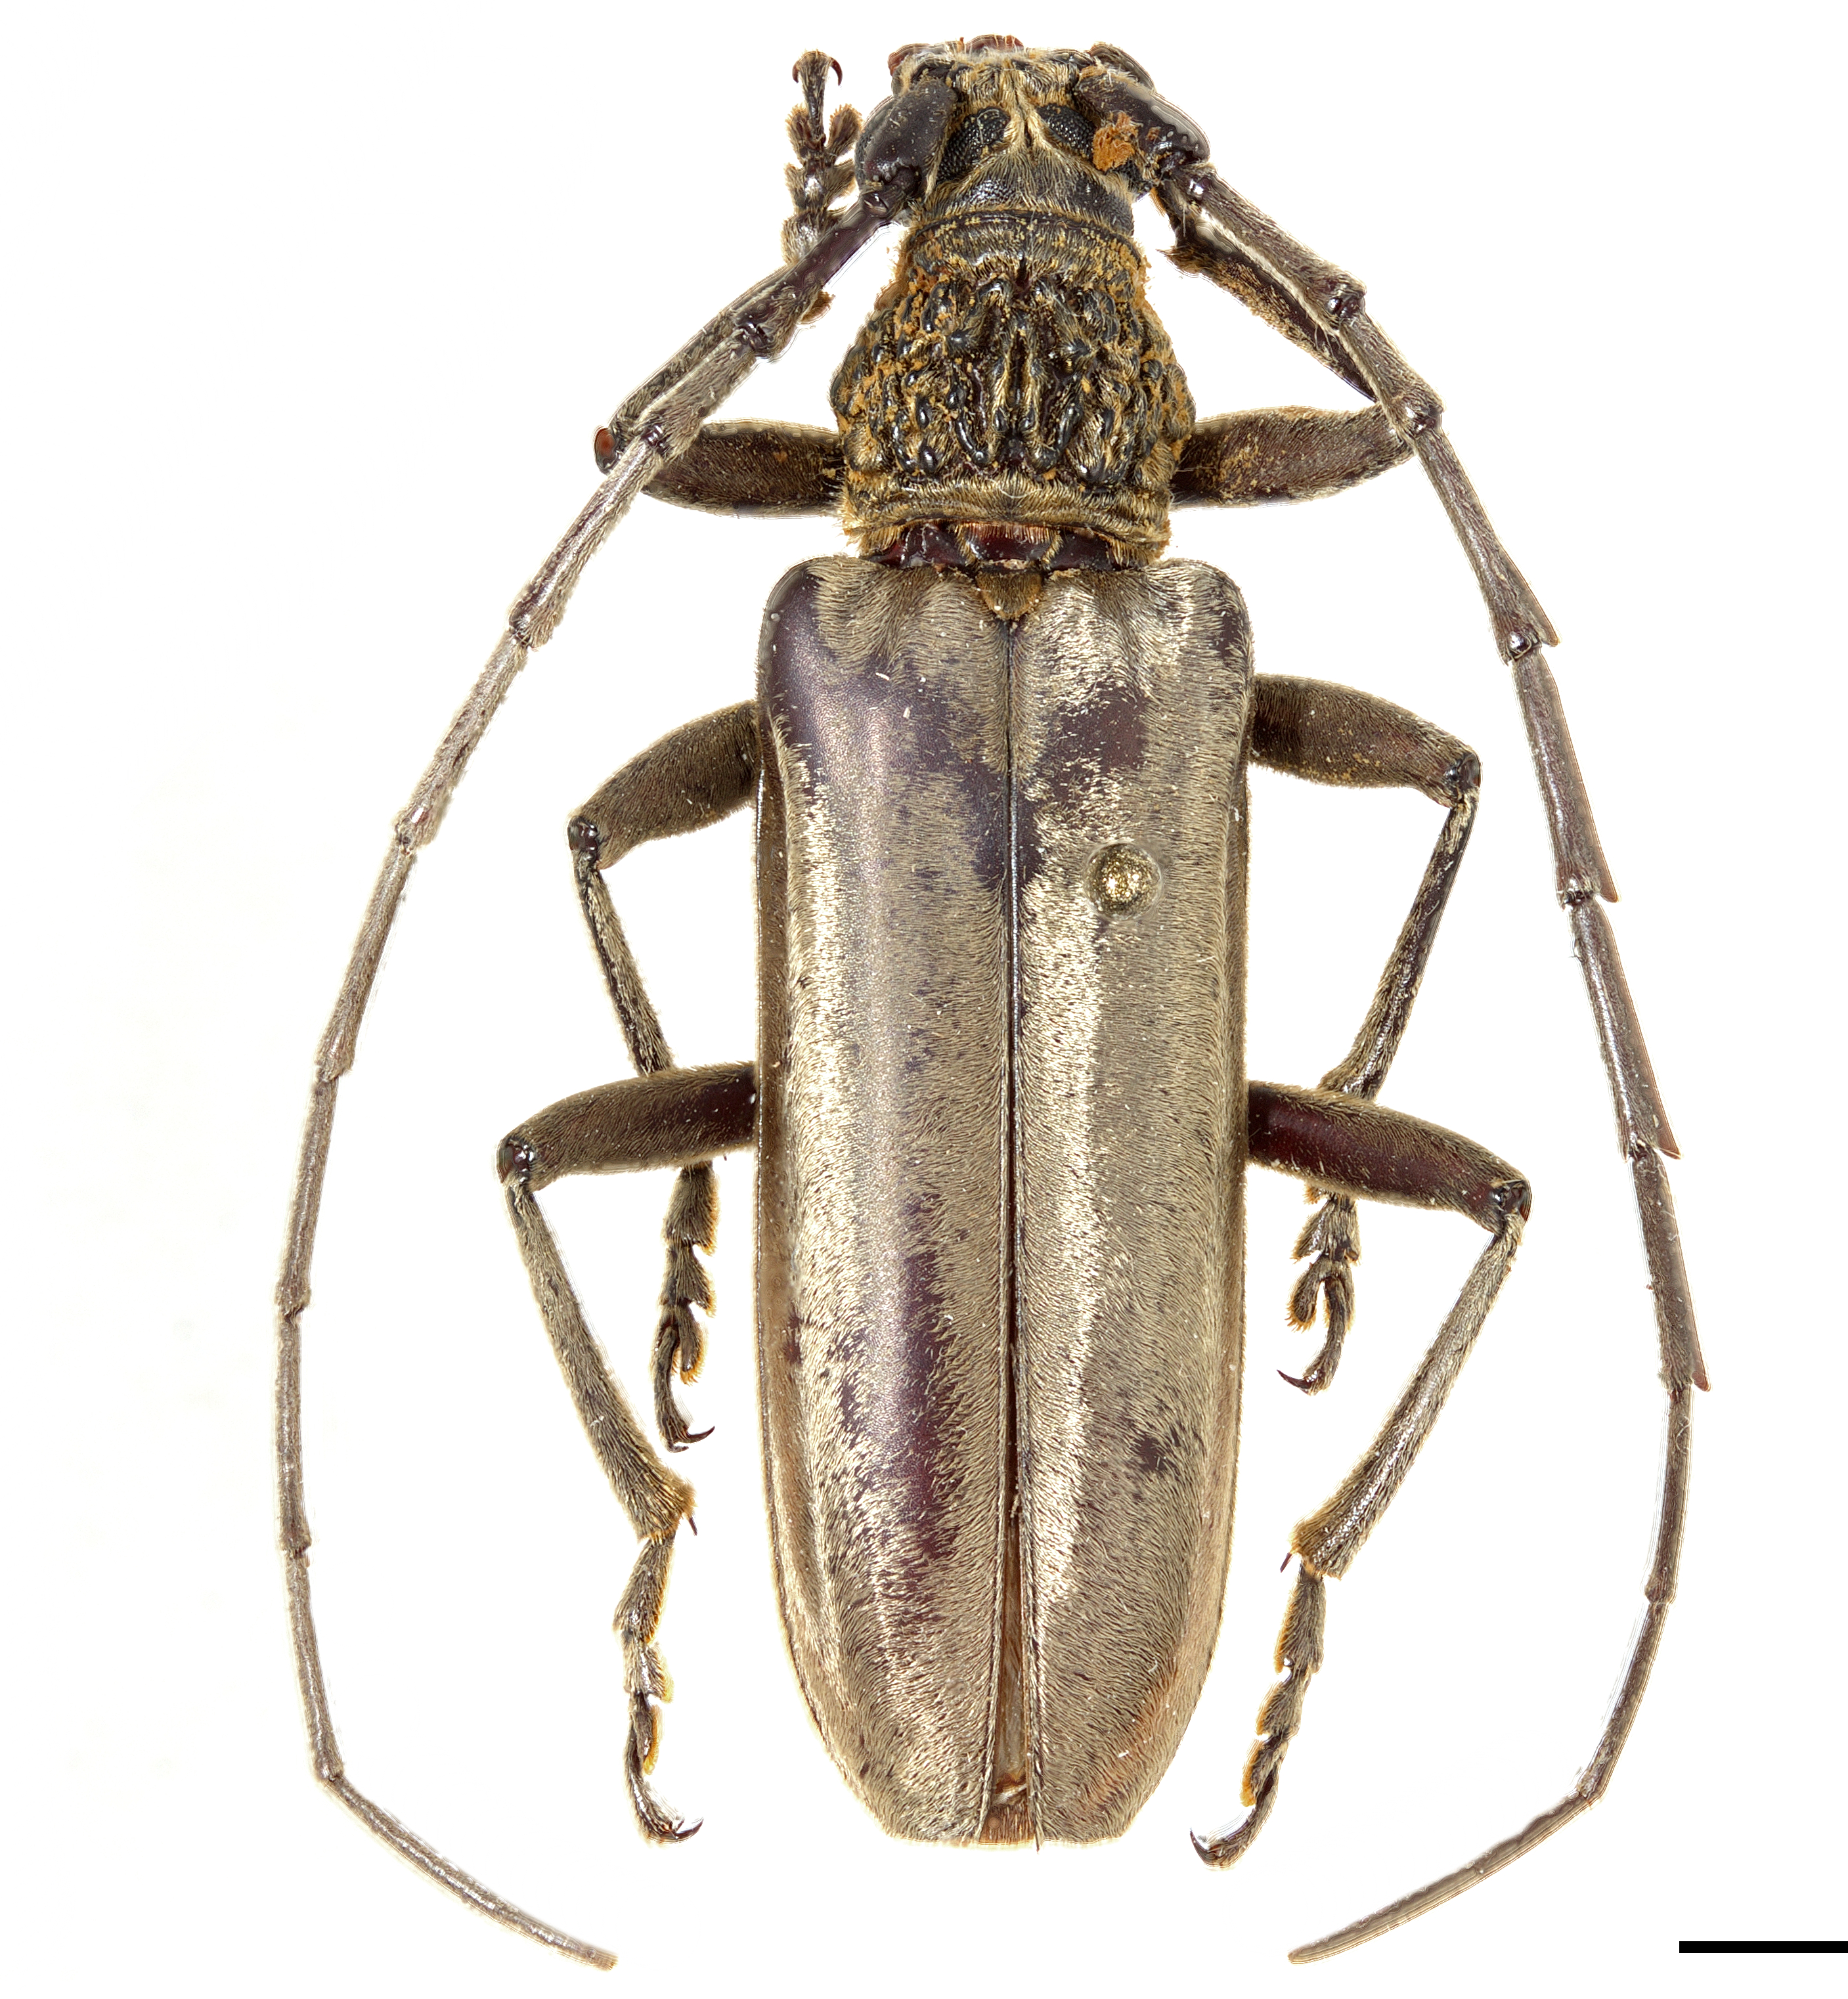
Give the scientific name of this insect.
Trachylophus acutulus
